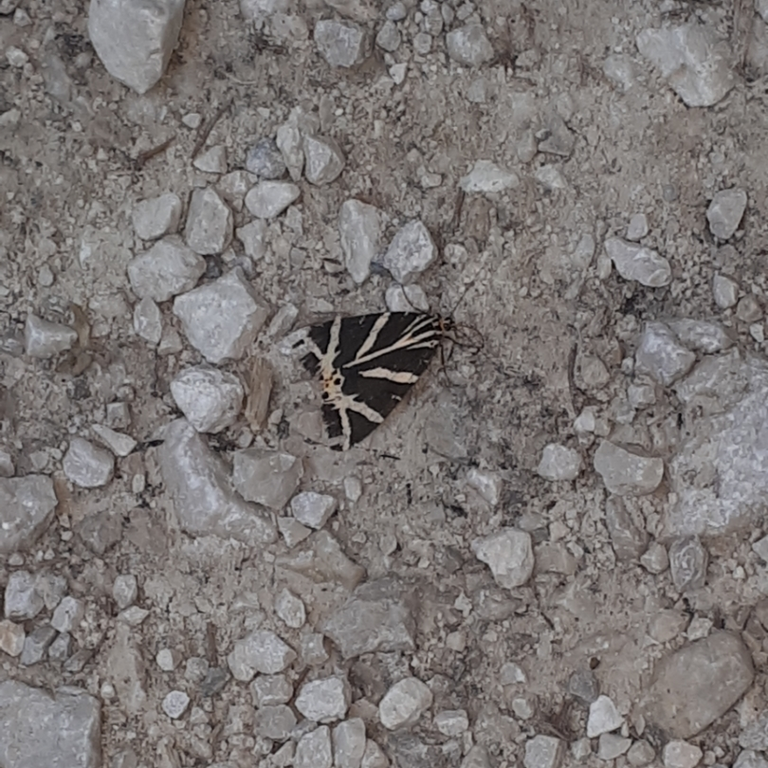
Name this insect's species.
Euplagia quadripunctaria
